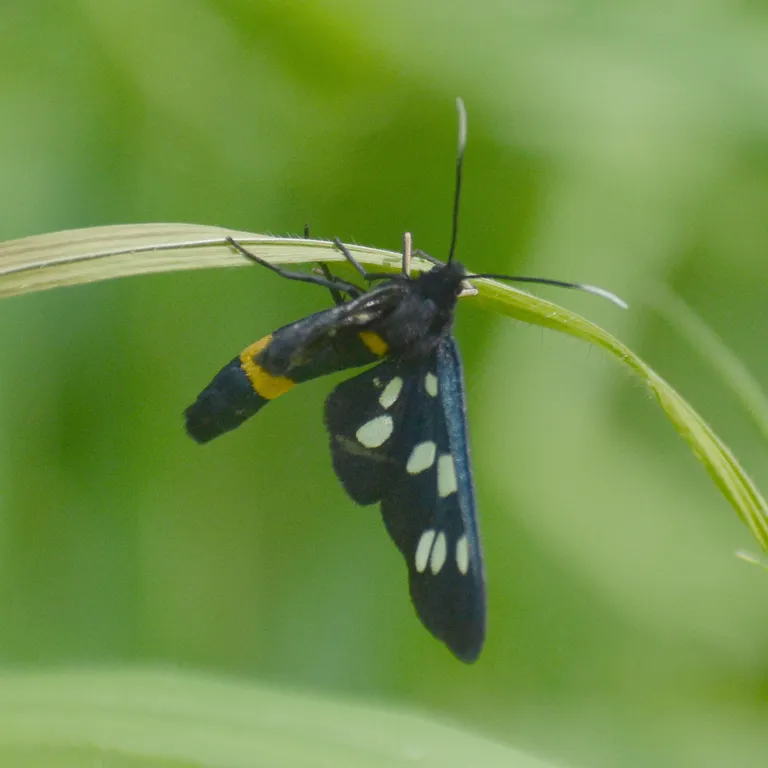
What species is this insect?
Amata phegea
